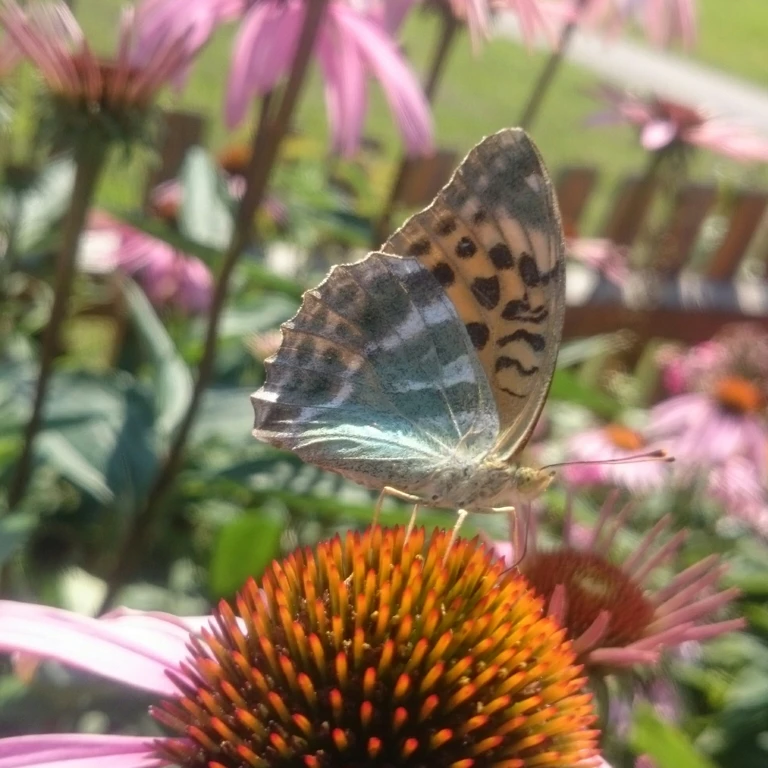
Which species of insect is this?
Argynnis paphia
